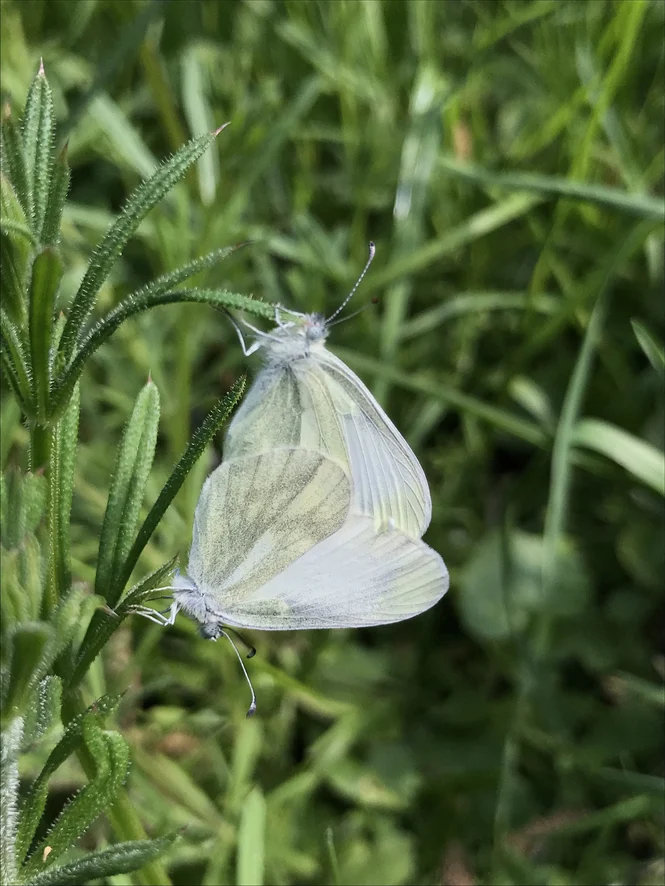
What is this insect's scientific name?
Leptidea sinapis/juvernica
